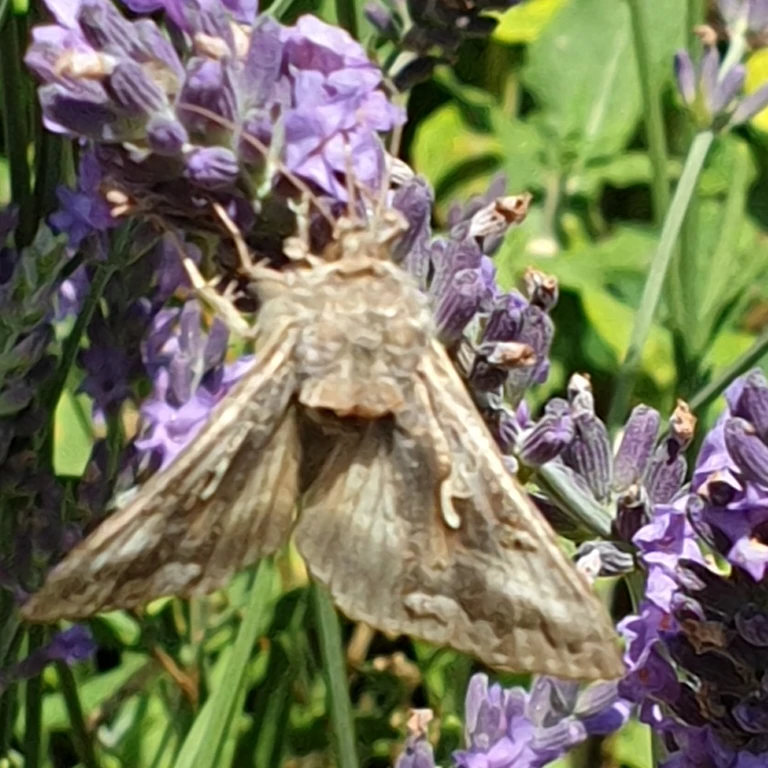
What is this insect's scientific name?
Autographa gamma
